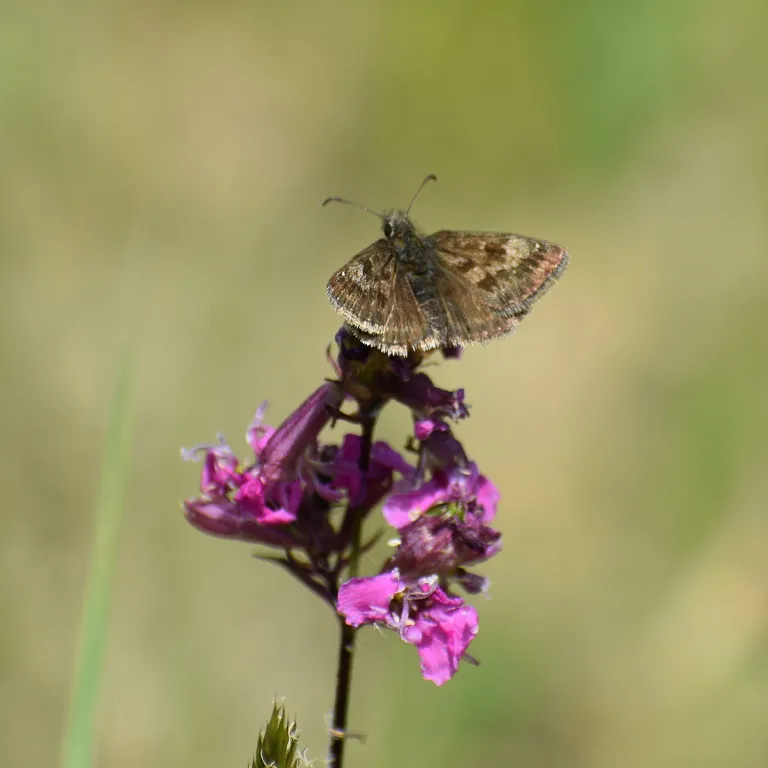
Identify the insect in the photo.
Erynnis tages
